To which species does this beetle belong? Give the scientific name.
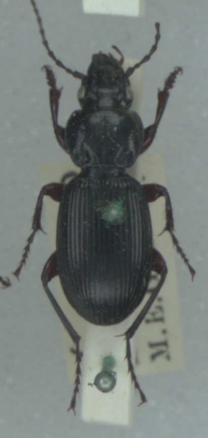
Pterostichus madidus
